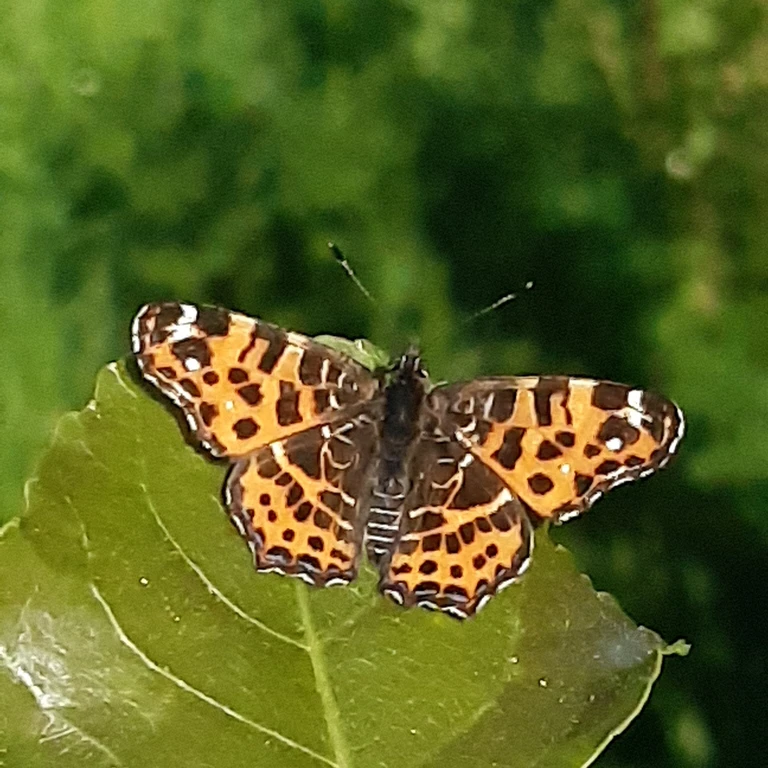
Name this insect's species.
Araschnia levana
